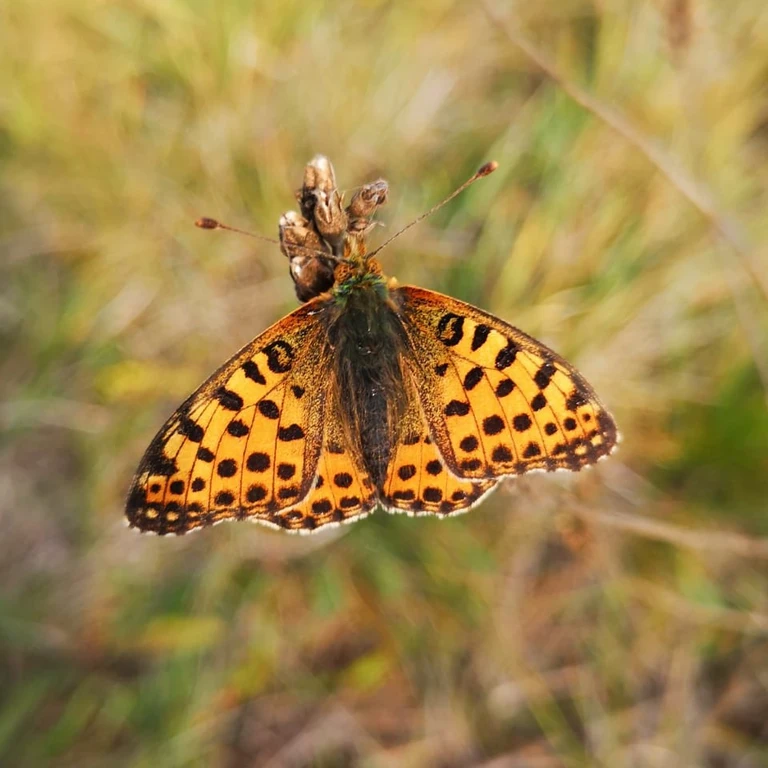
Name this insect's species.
Issoria lathonia
